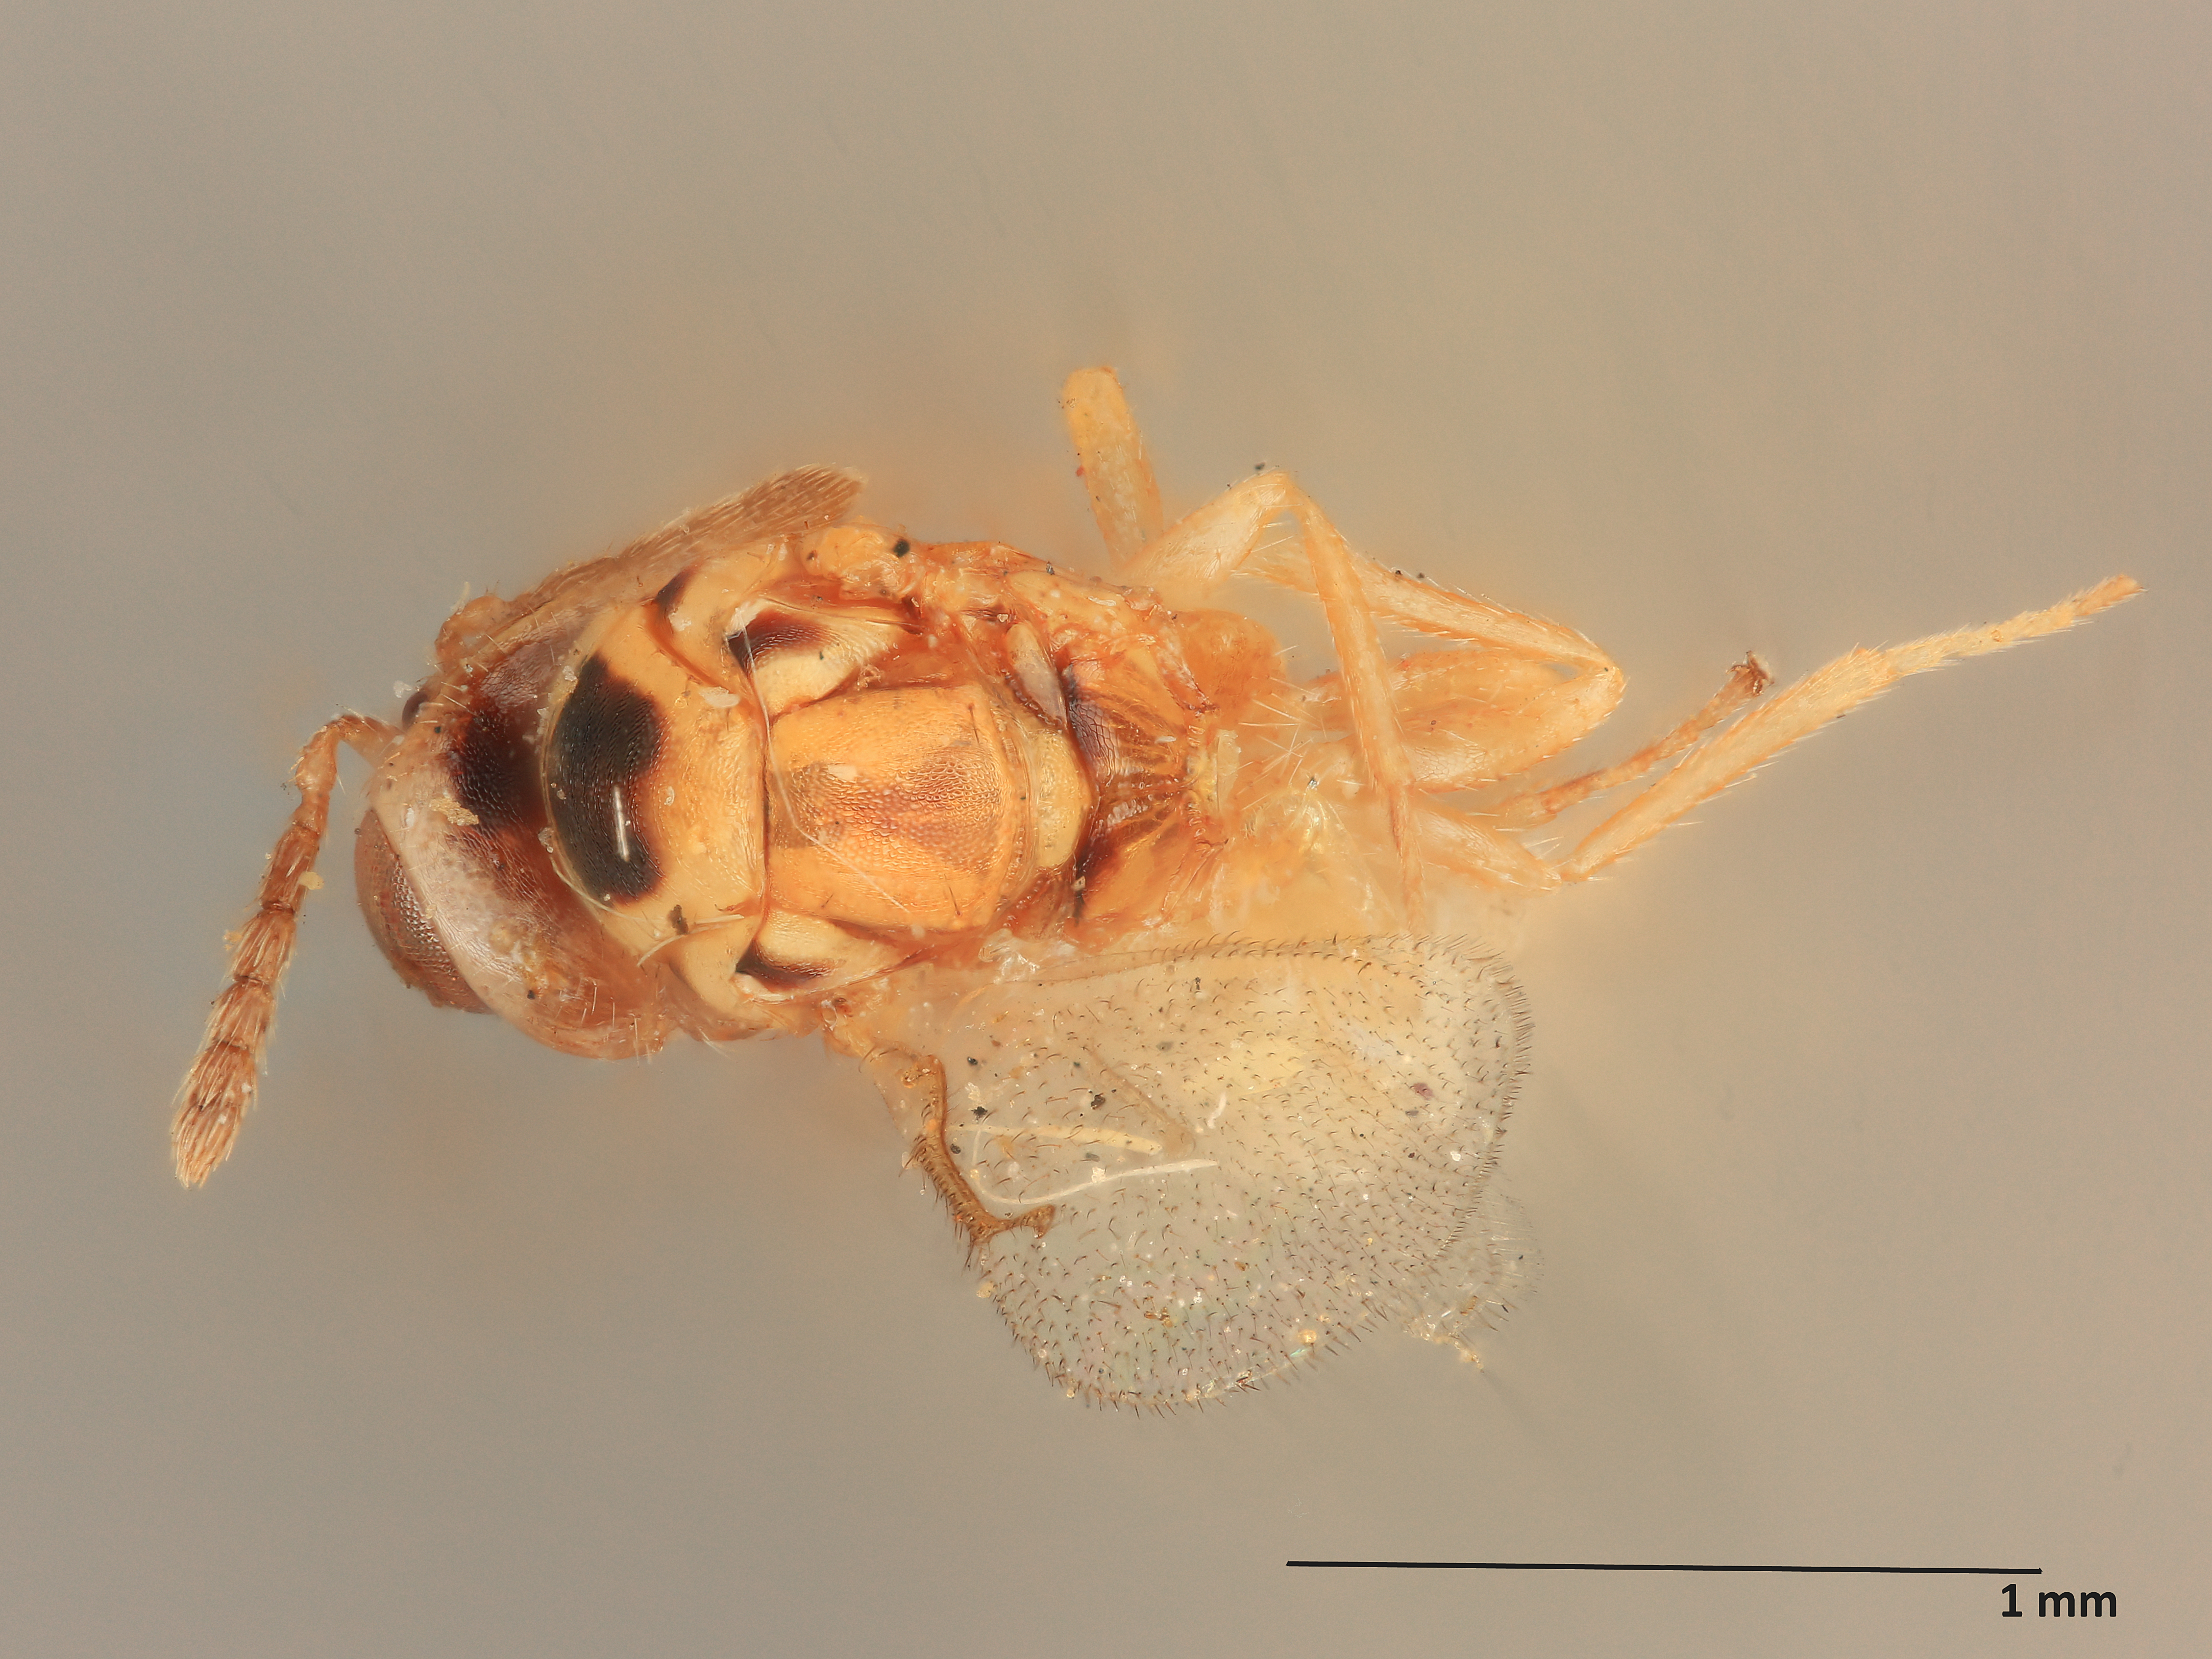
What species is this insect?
Ceratoneura pretiosa
